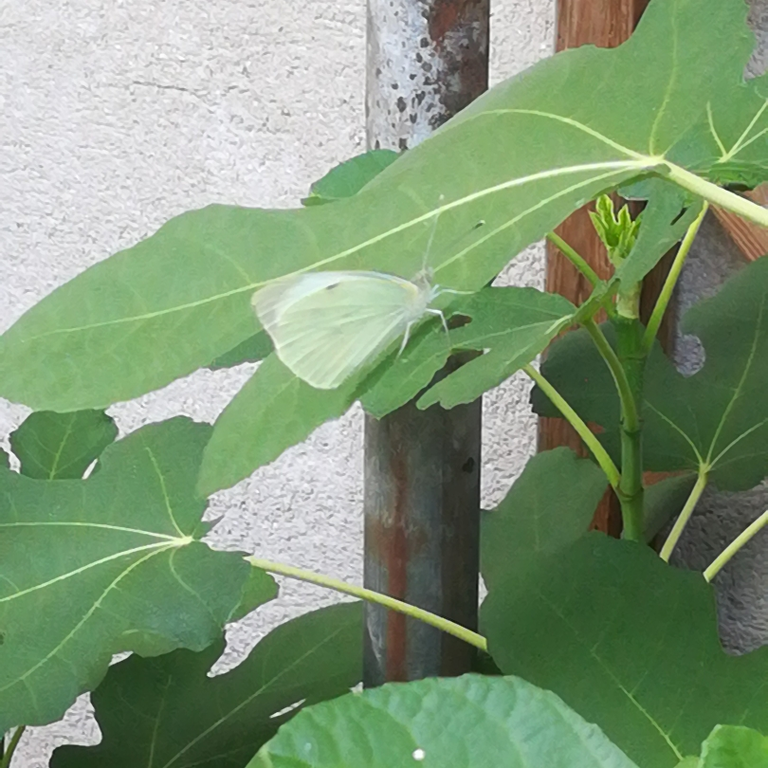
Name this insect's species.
Pieris brassicae
